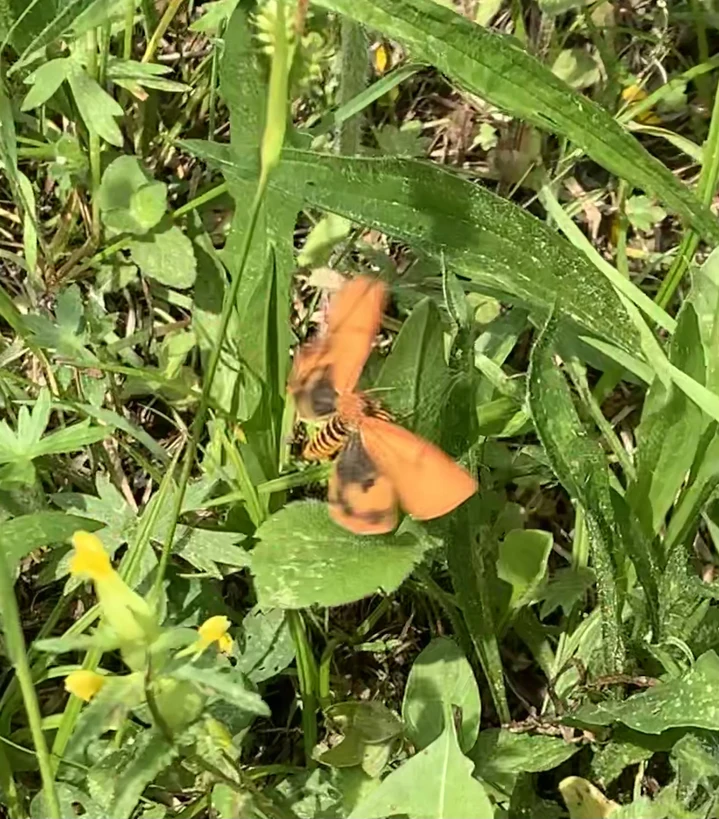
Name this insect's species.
Diacrisia sannio
